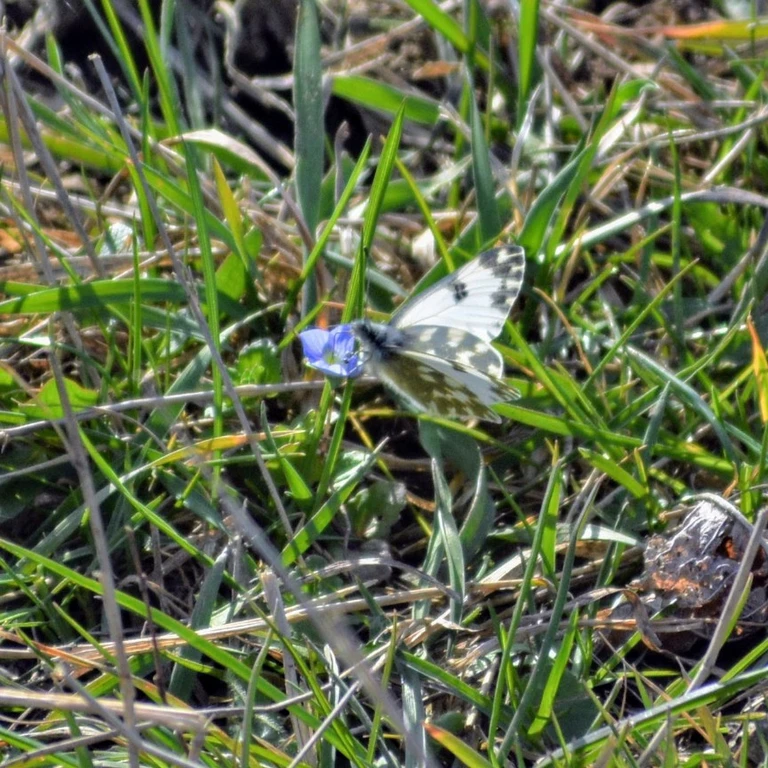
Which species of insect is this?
Pontia edusa
